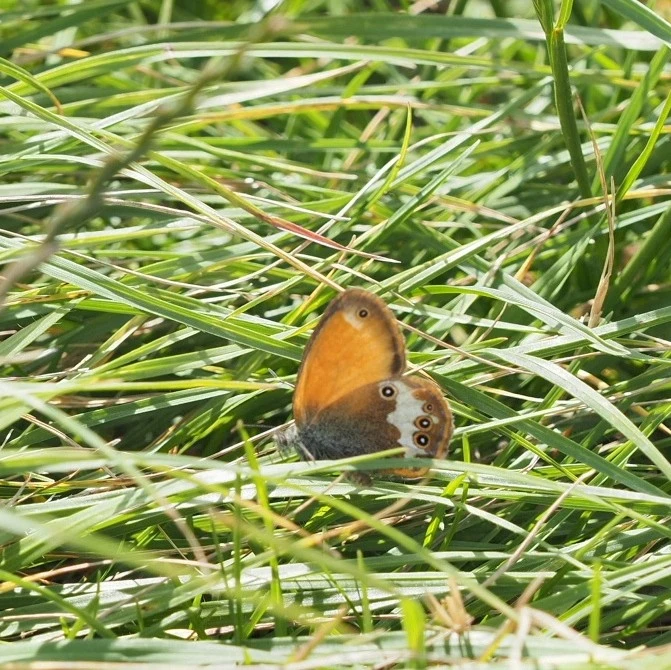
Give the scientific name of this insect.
Coenonympha arcania
